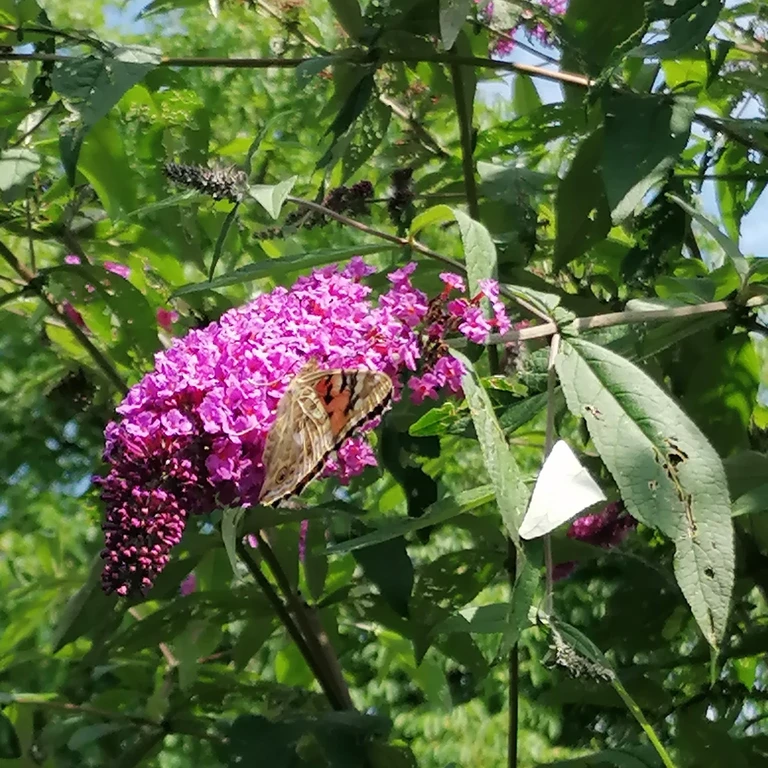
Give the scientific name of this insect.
Vanessa cardui
